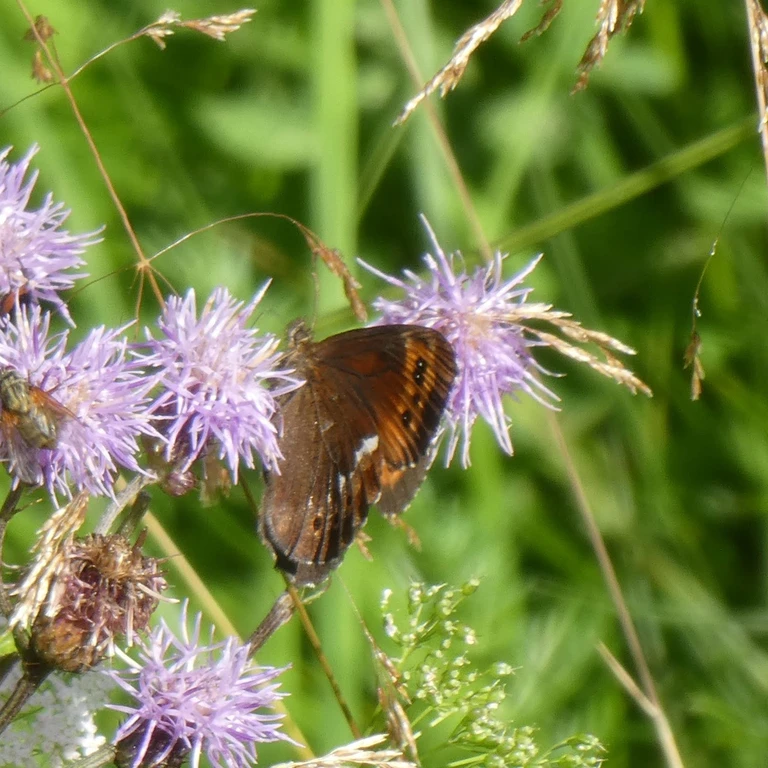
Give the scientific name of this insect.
Erebia ligea
